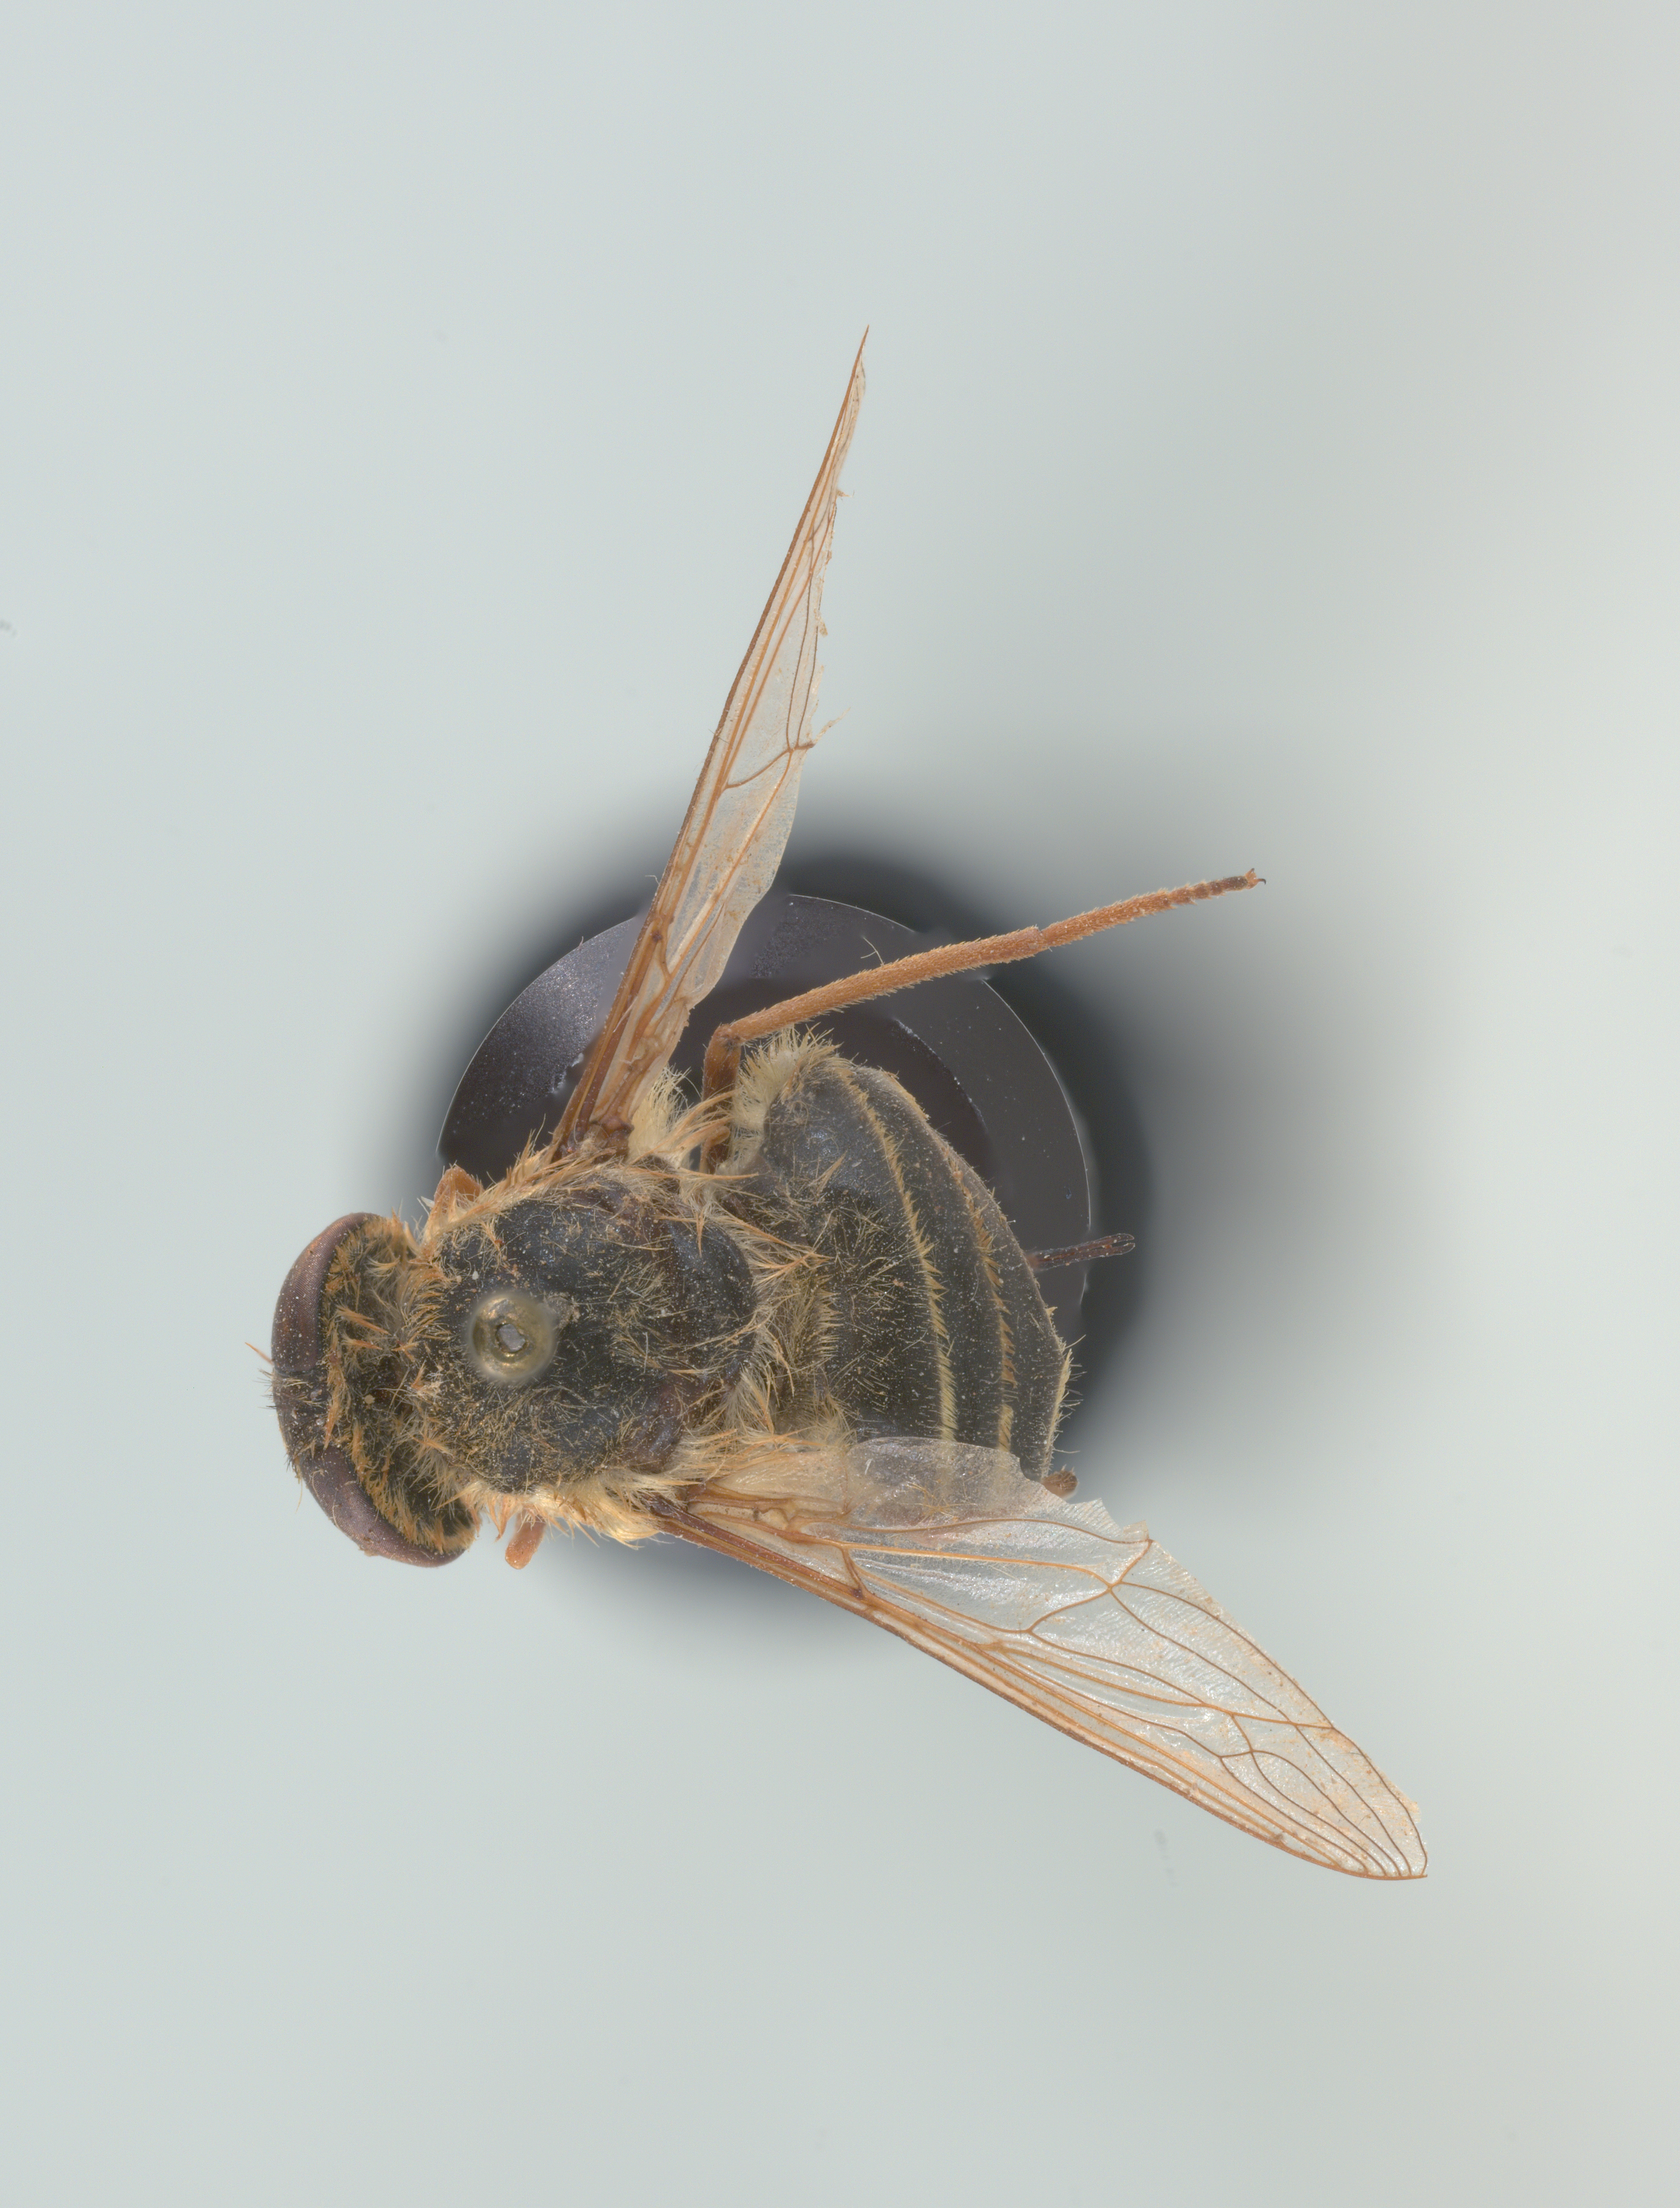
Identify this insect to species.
Neorhynchocephalus tauscheri
